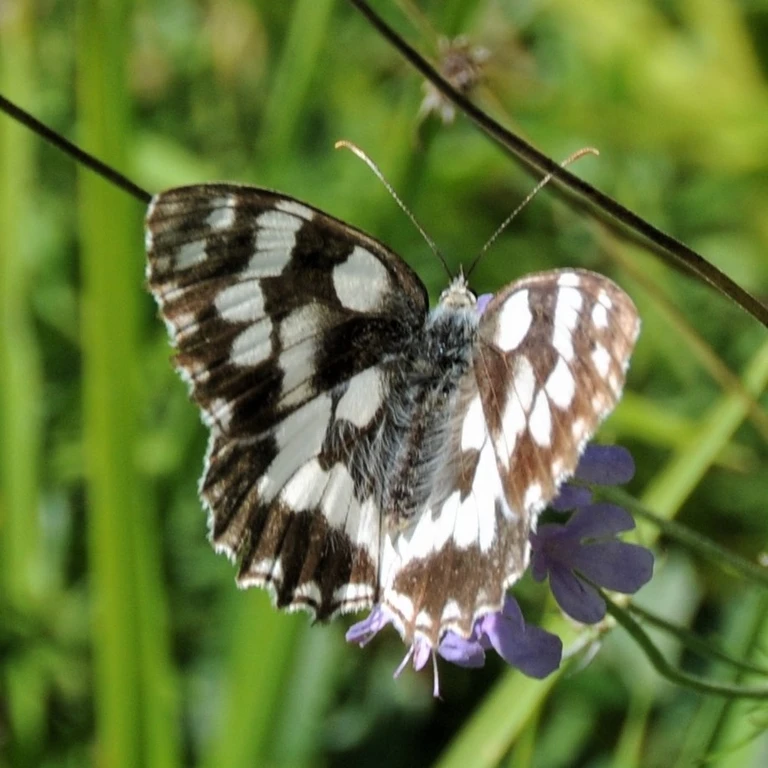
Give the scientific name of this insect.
Melanargia galathea
